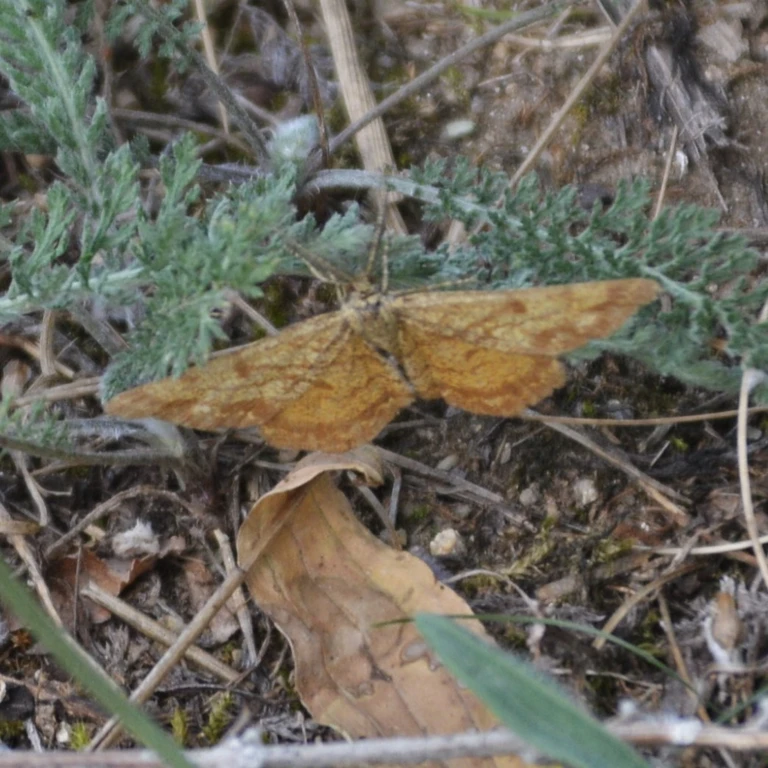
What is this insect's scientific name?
Ematurga atomaria
